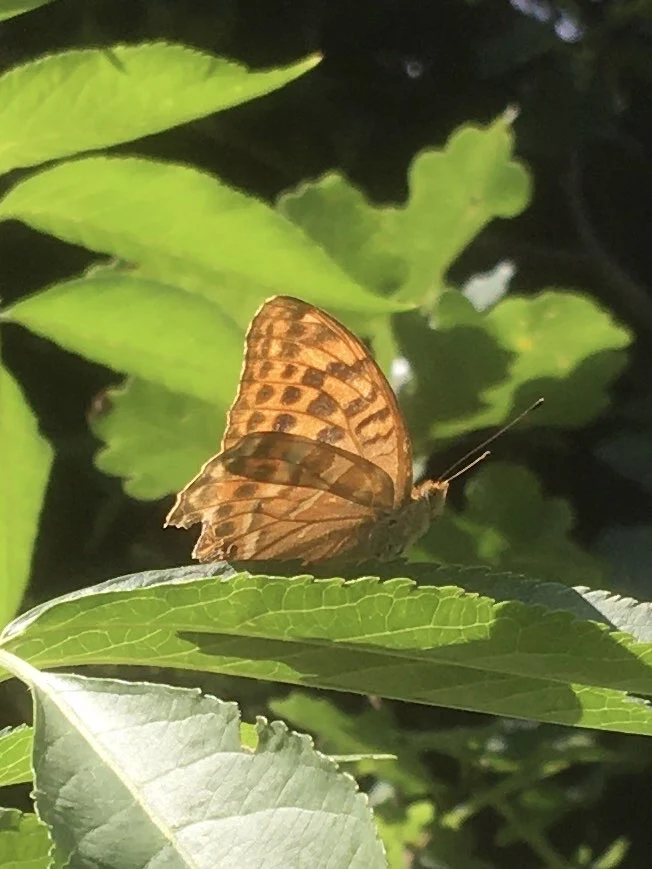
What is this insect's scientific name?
Argynnis paphia
